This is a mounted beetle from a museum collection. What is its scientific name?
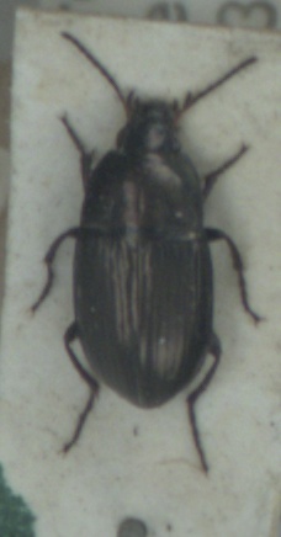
Amara aenea
